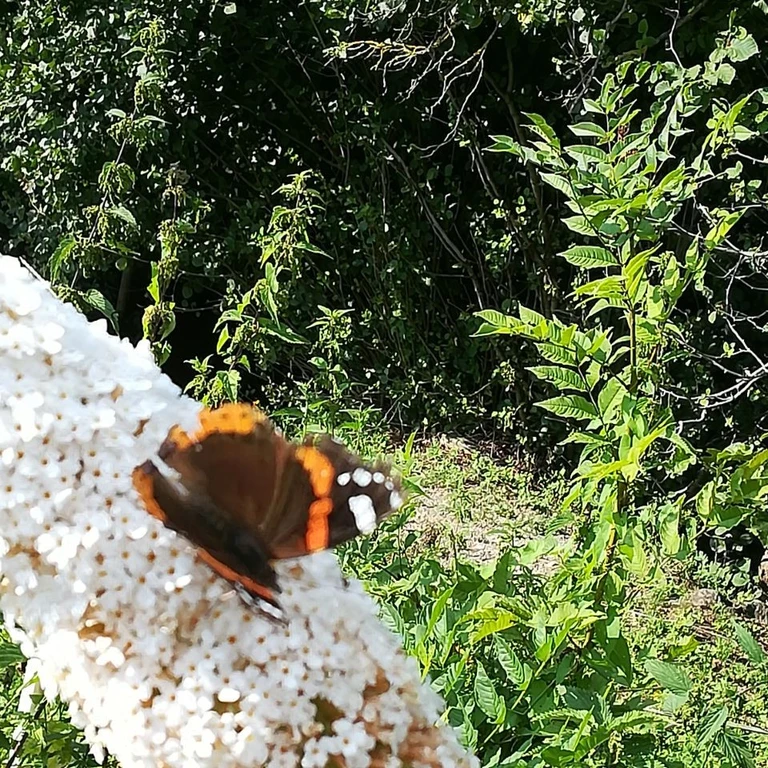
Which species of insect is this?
Vanessa atalanta
